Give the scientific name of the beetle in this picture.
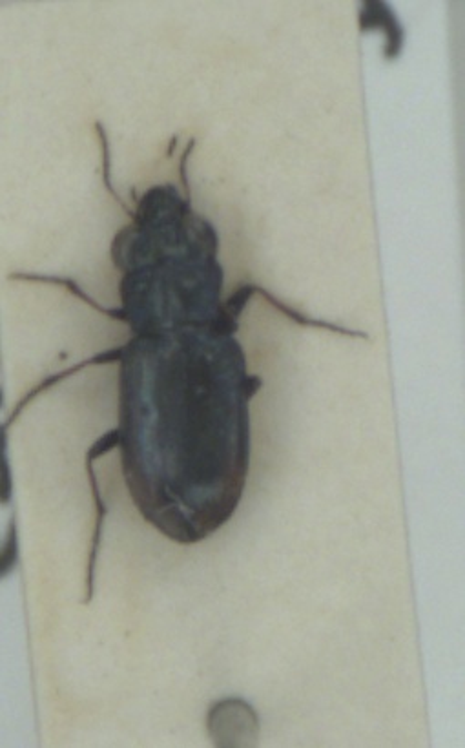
Notiophilus rufipes
